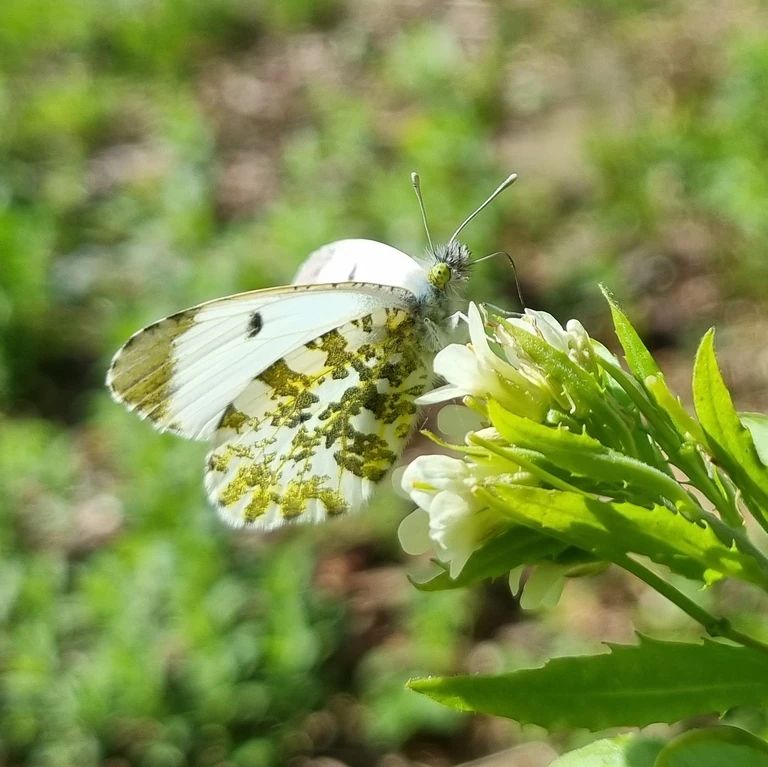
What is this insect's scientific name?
Anthocharis cardamines
